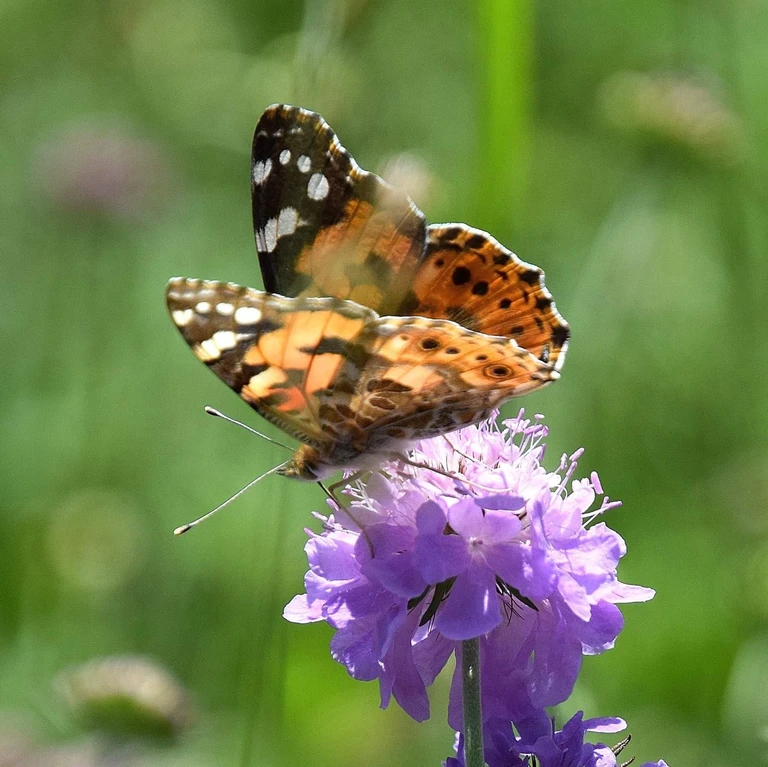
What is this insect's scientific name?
Vanessa cardui
